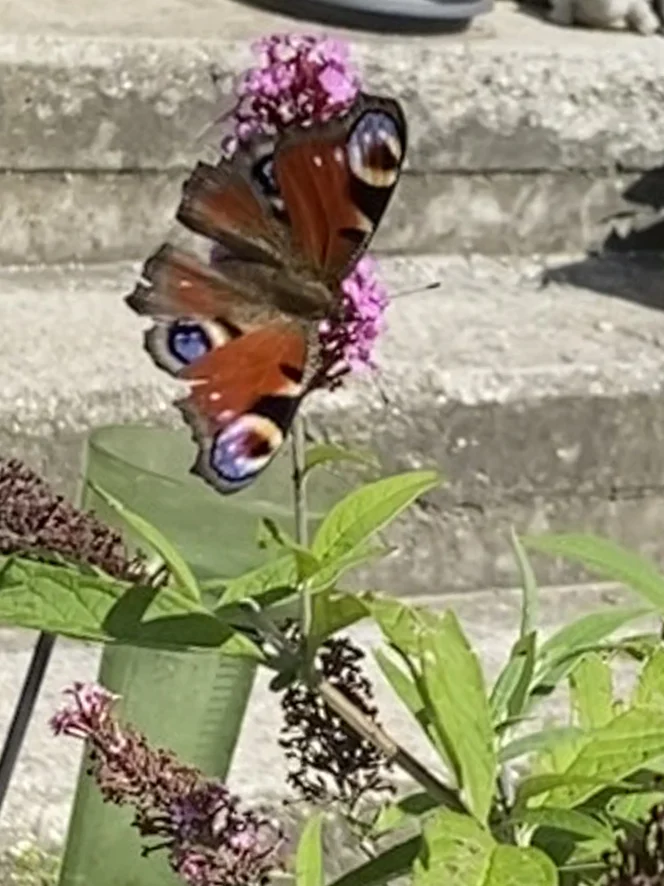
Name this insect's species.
Aglais io
